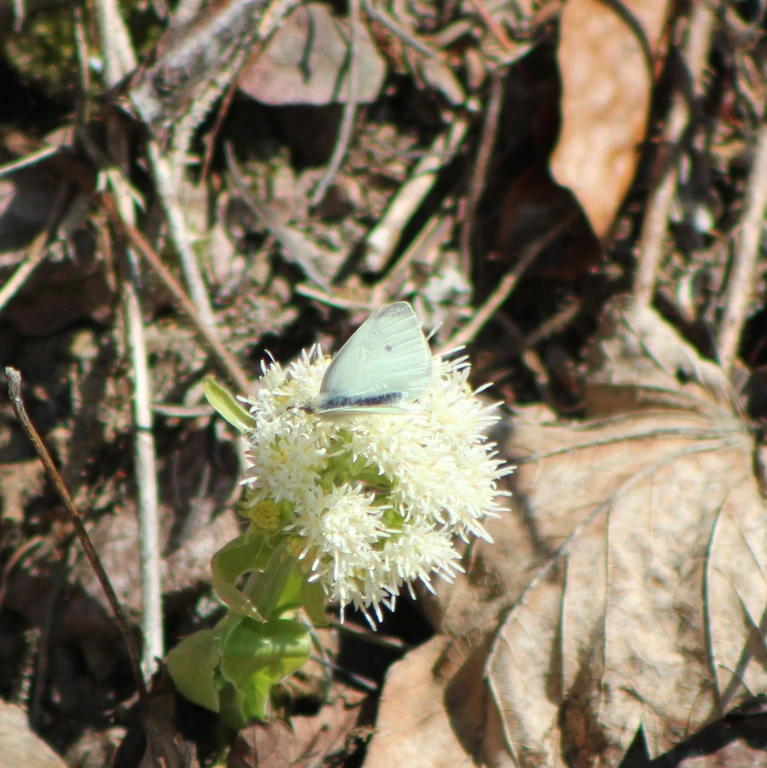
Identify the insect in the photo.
Pieris rapae
